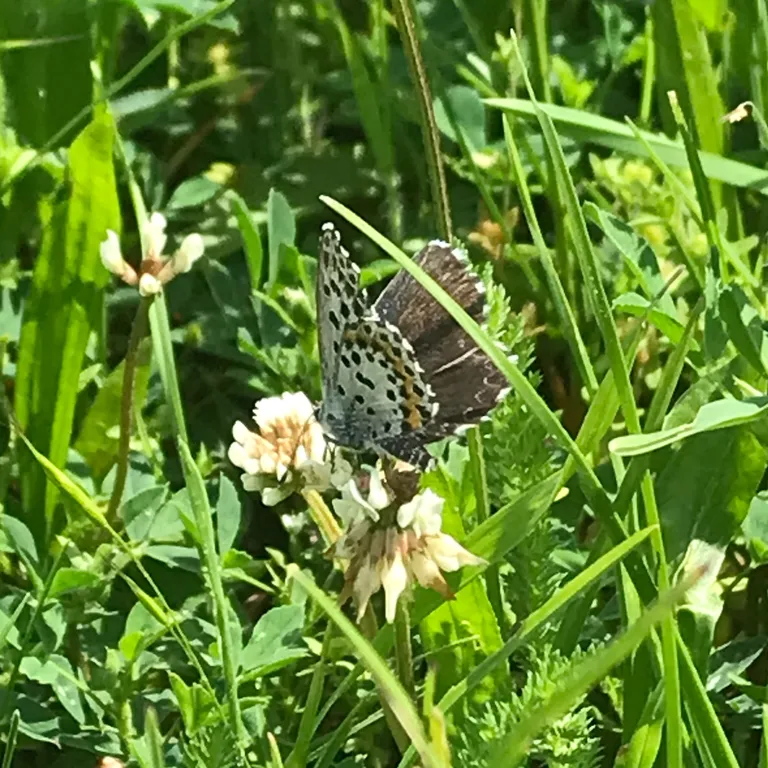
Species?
Scolitantides orion
